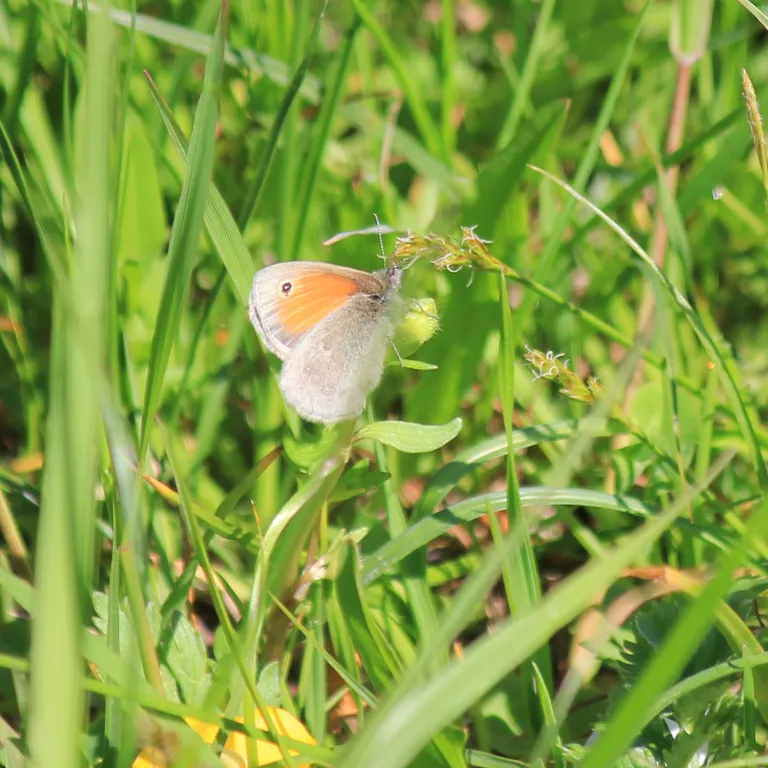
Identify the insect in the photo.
Coenonympha pamphilus
